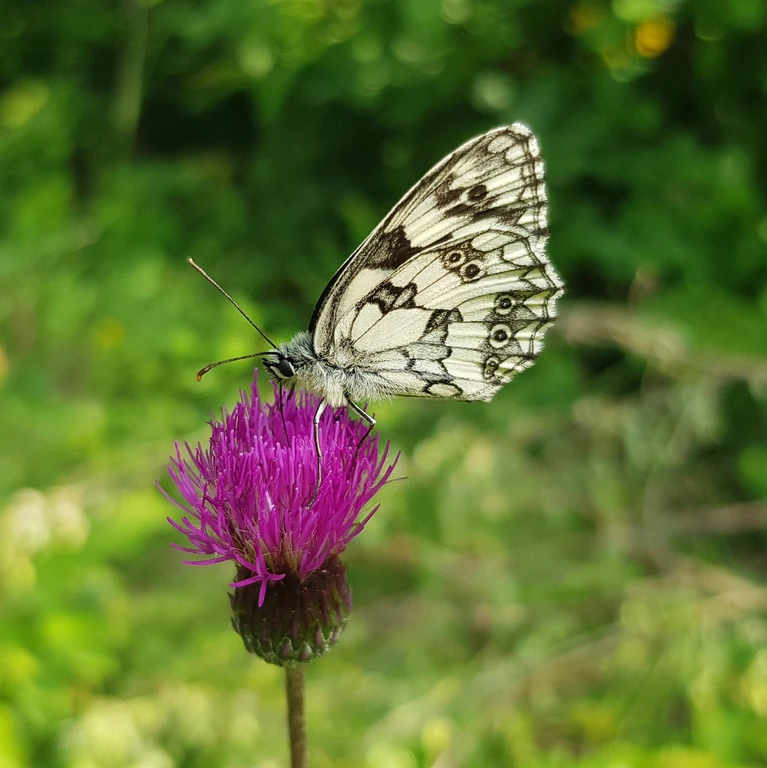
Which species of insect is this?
Melanargia galathea
